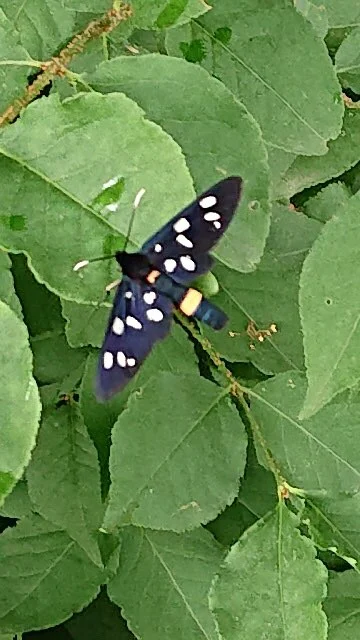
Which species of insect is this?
Amata phegea
